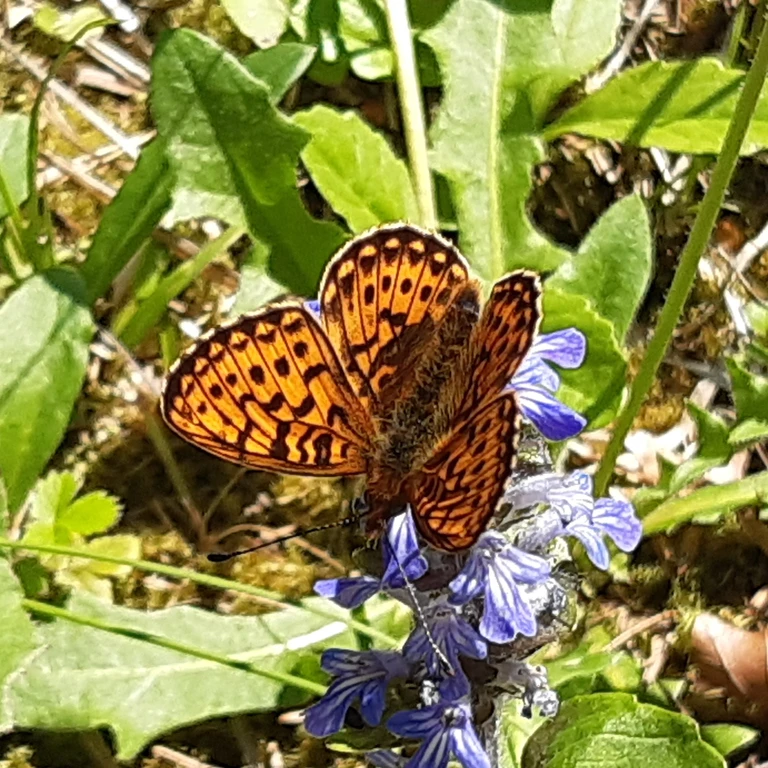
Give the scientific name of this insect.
Boloria euphrosyne (also Clossiana euphrosyne)
